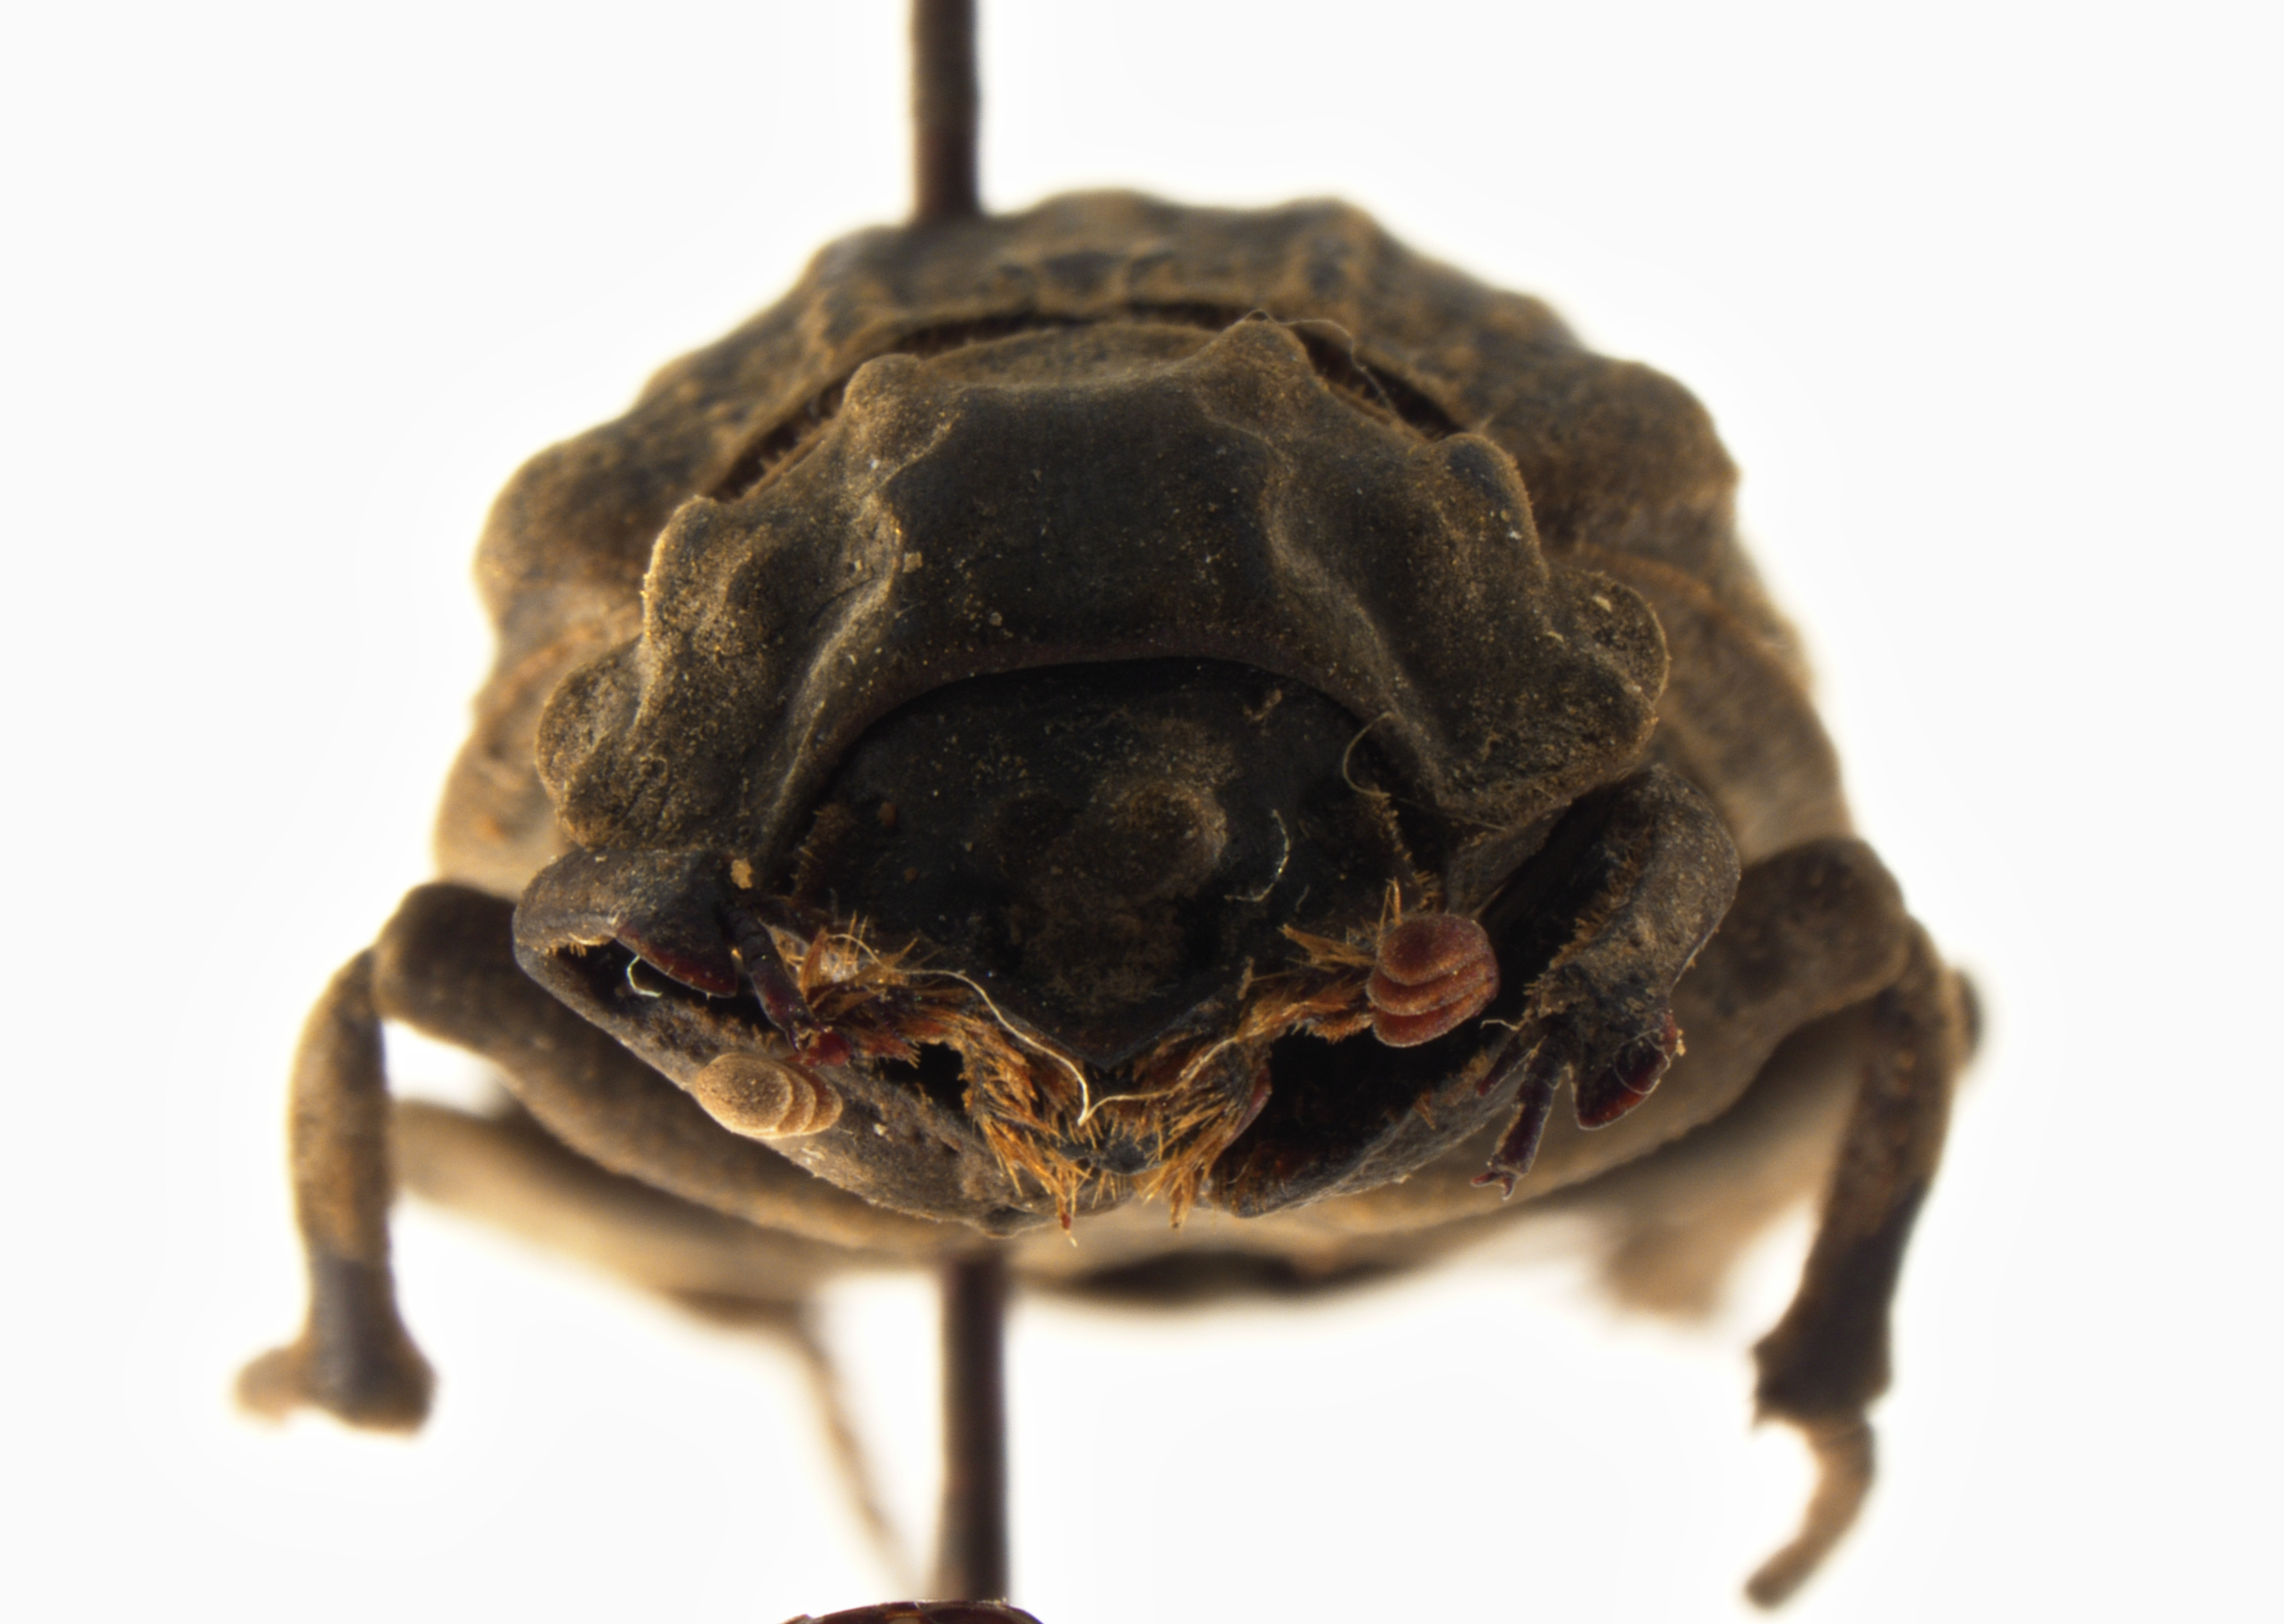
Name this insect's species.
Trox fulginosus
